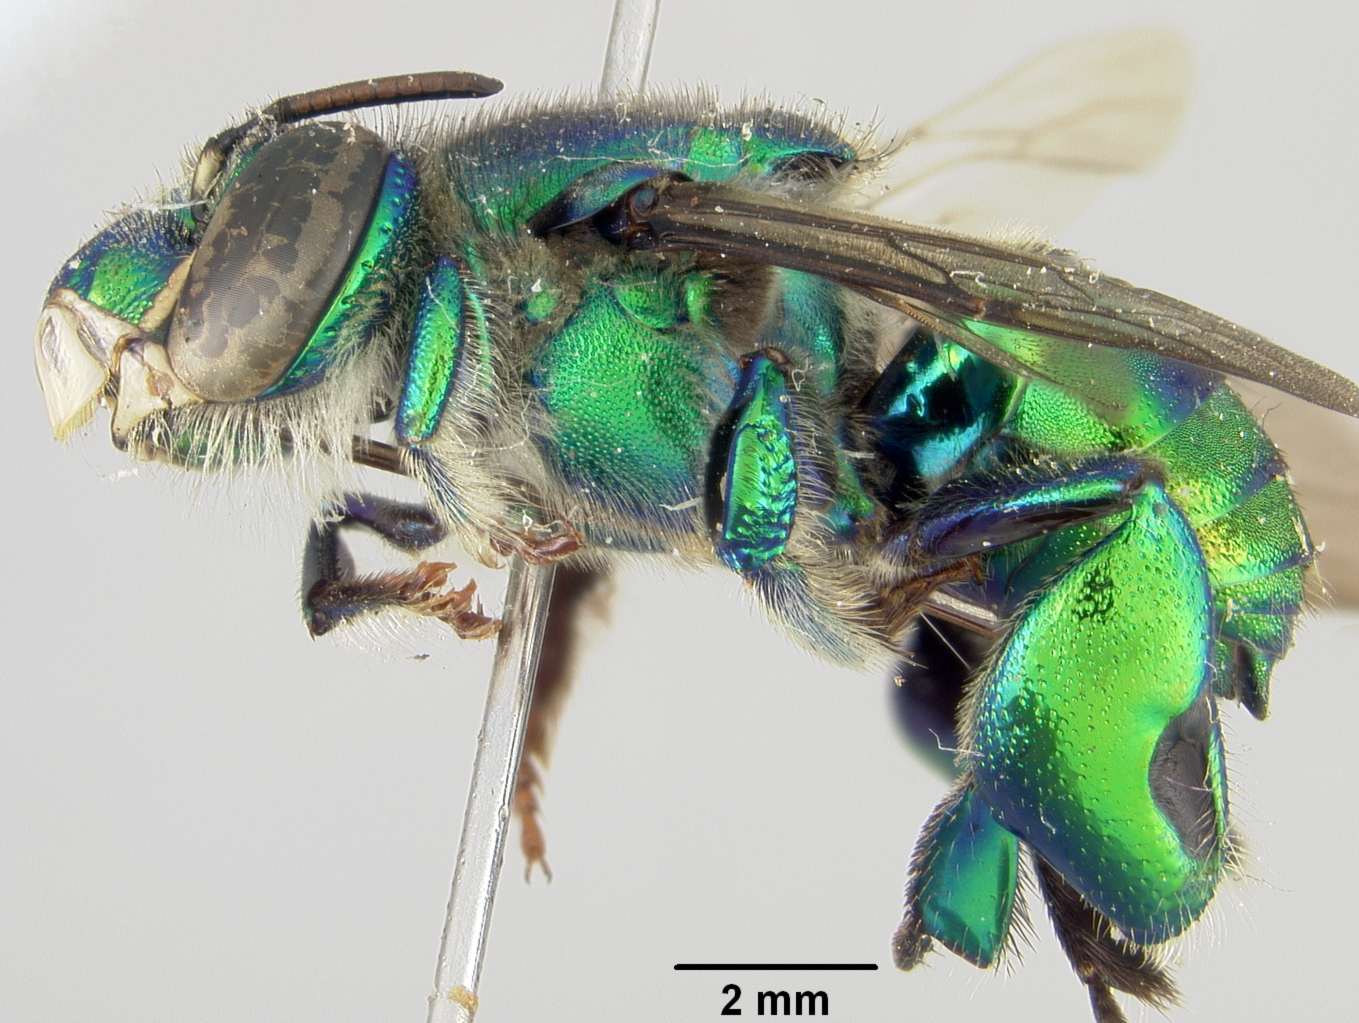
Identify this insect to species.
Euglossa allosticta
